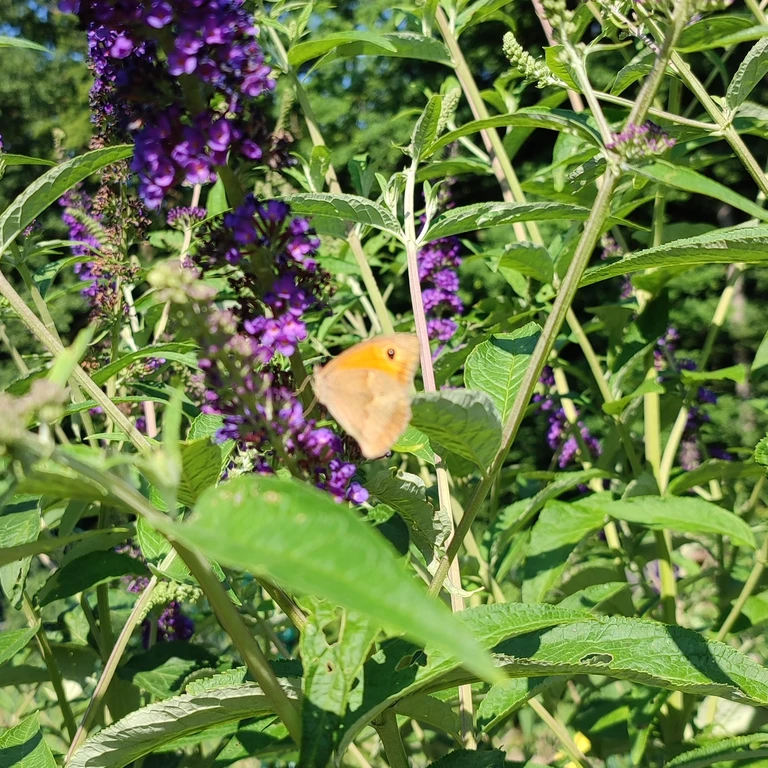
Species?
Maniola jurtina
